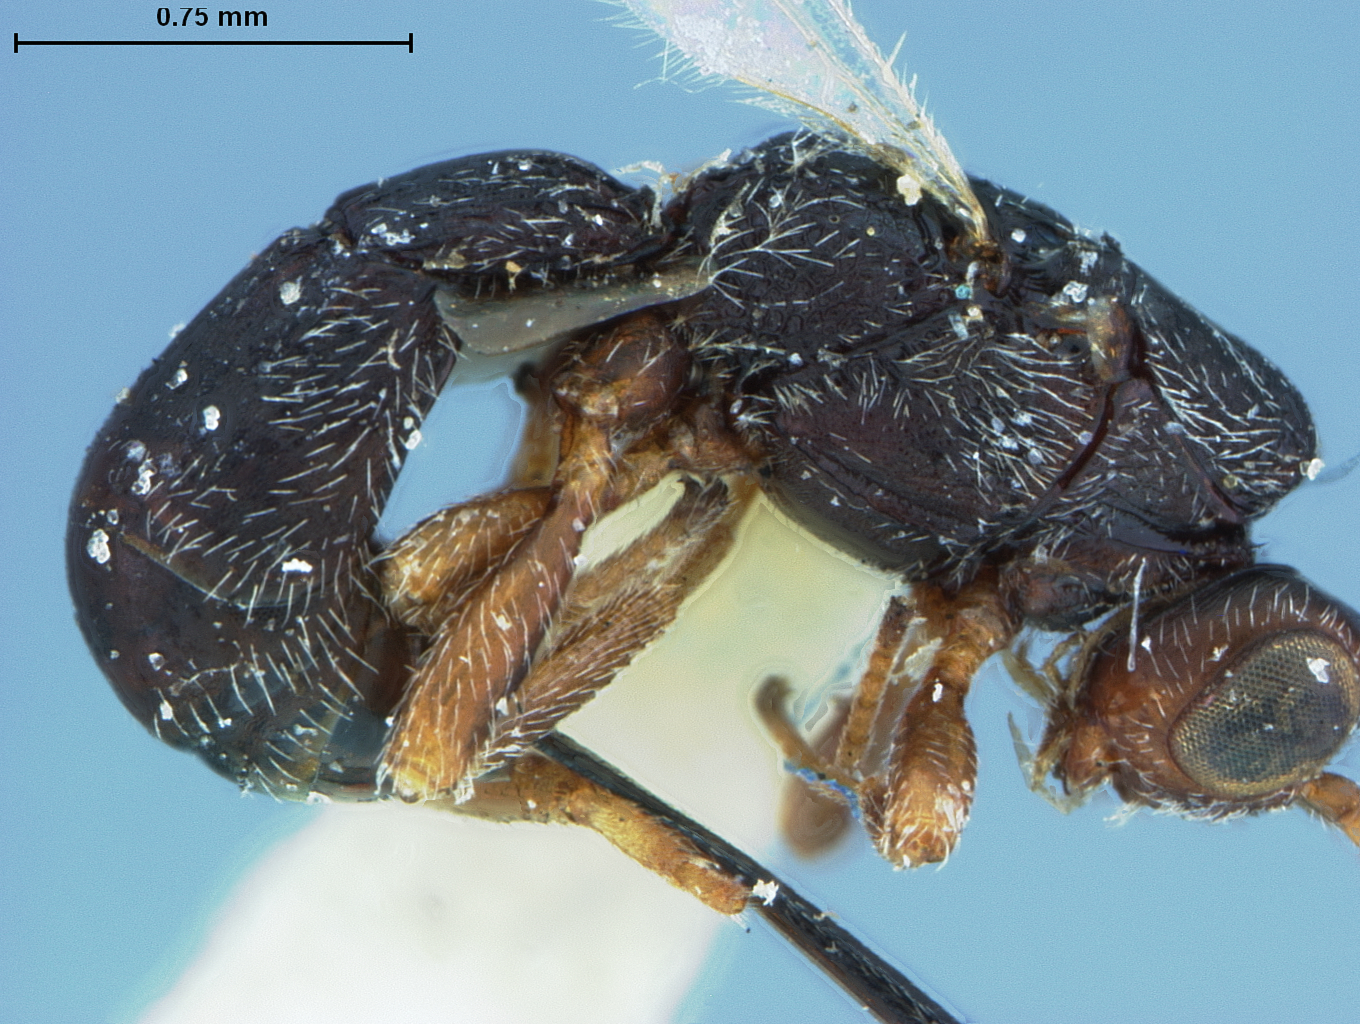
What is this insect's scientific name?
Glyptocolastes texanus
